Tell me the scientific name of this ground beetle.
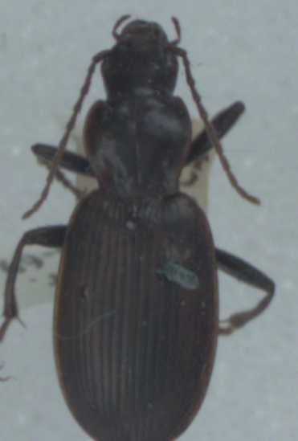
Laemostenus terricola
